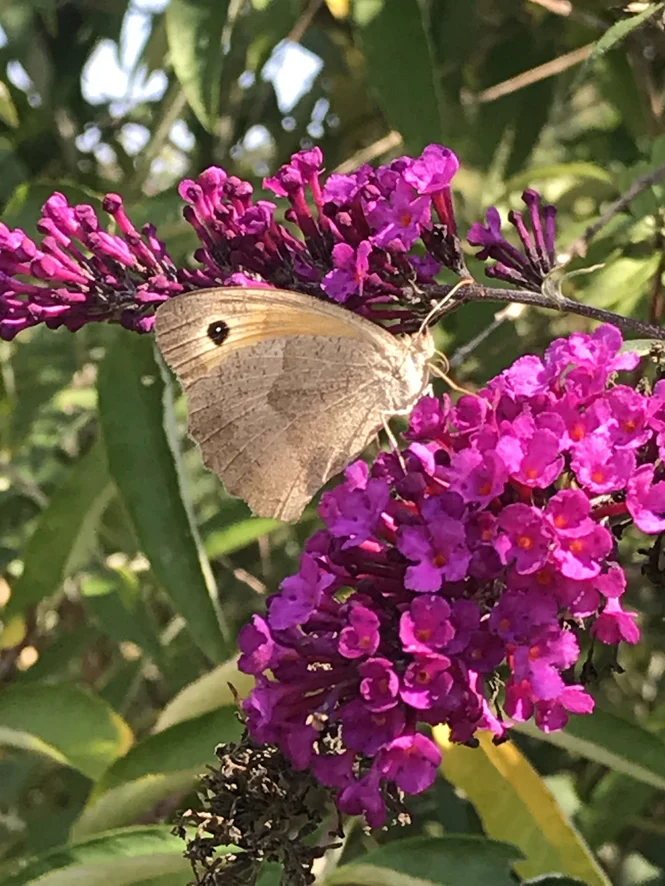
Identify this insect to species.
Maniola jurtina
